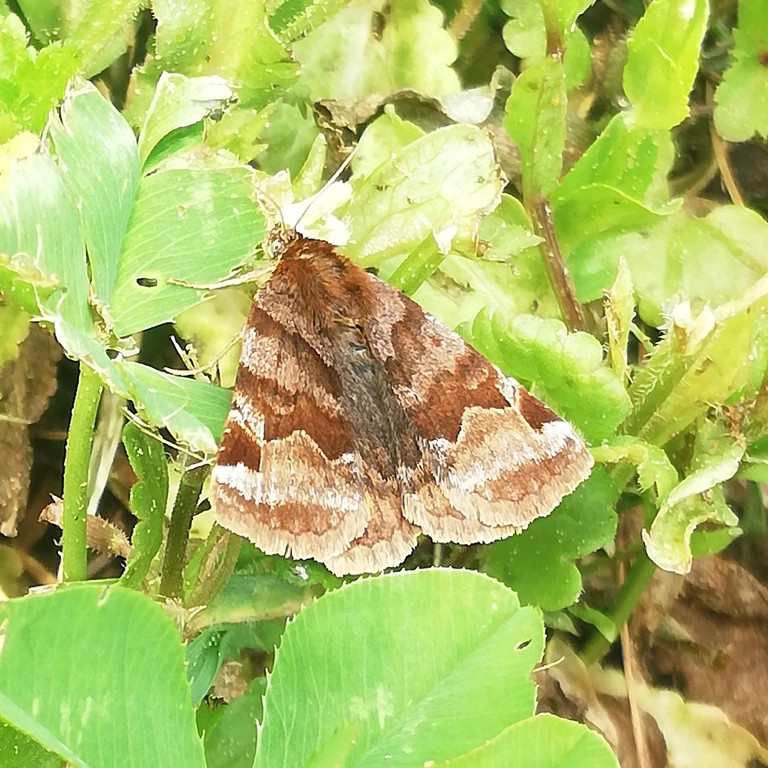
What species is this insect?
Euclidia glyphica
